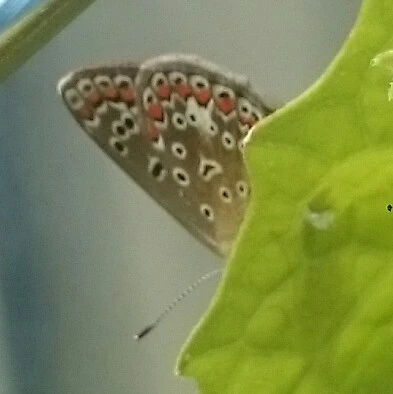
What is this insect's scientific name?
Polyommatus icarus
